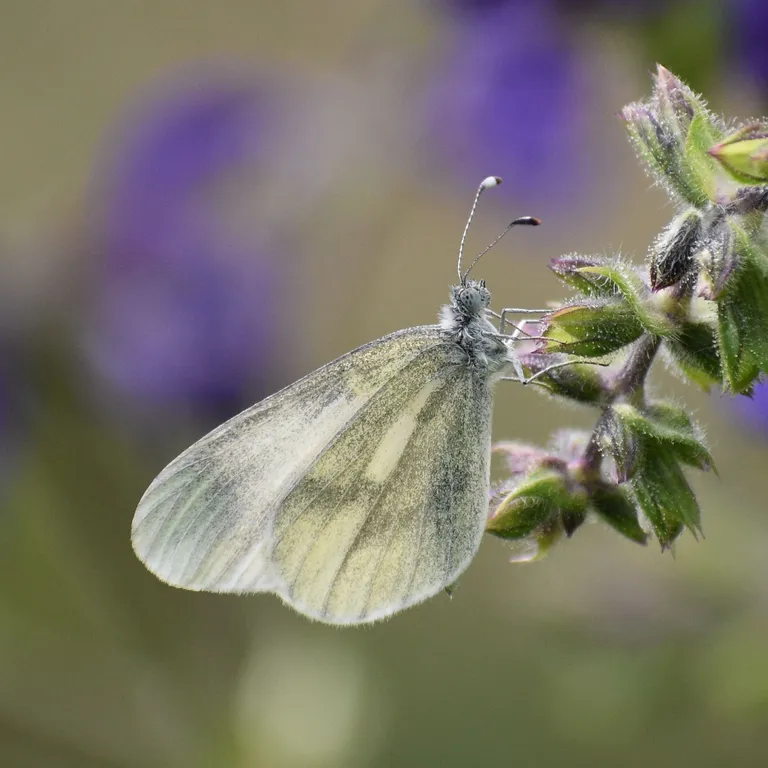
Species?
Leptidea sinapis/juvernica
